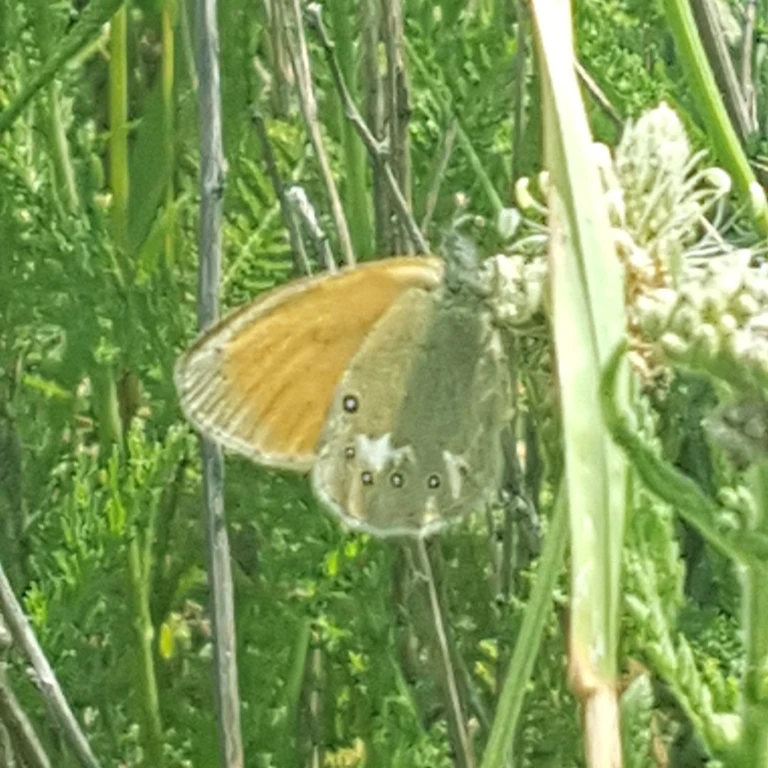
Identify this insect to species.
Coenonympha glycerion (also Coenonympha iphis)
